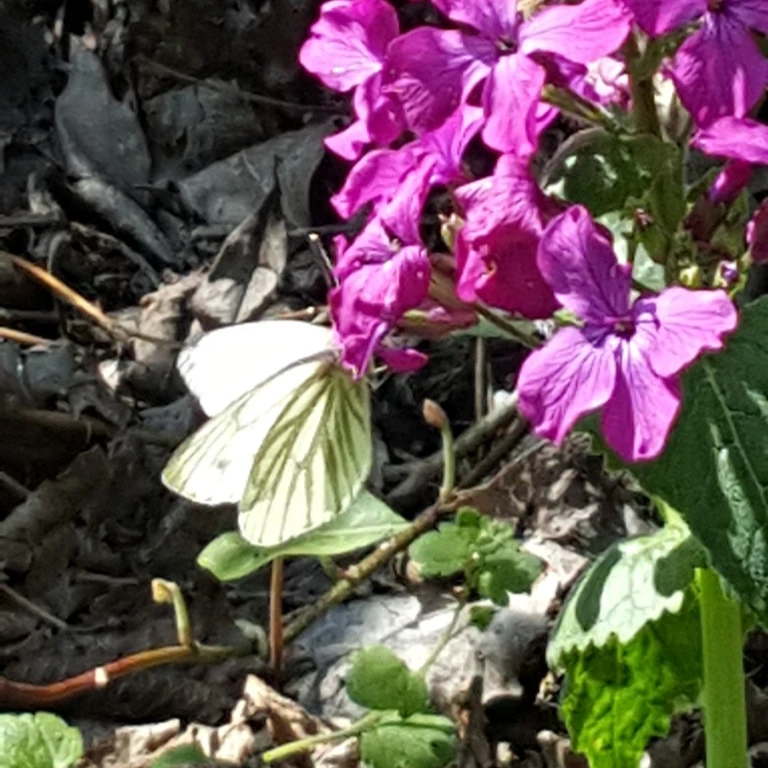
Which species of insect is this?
Pieris napi
